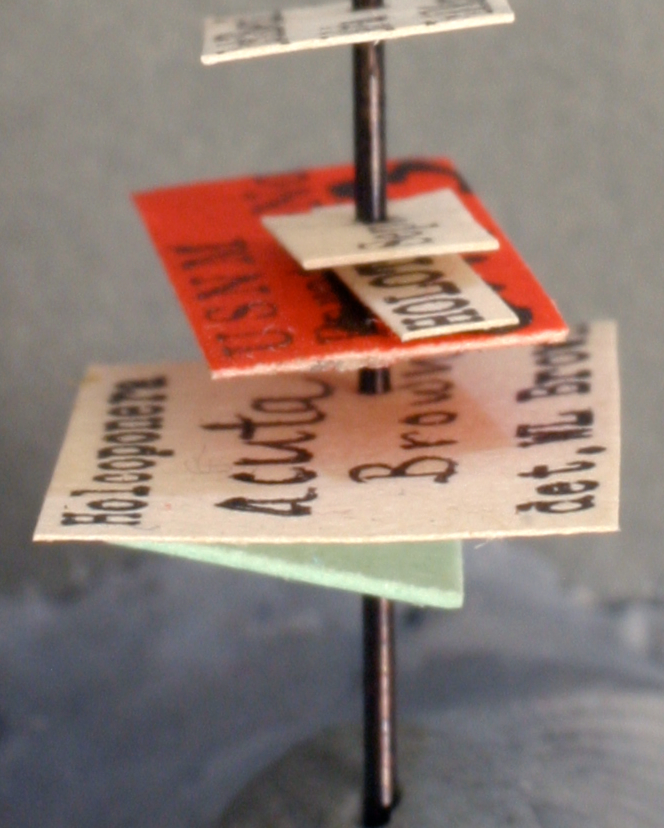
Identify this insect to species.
Holcoponera acuta
